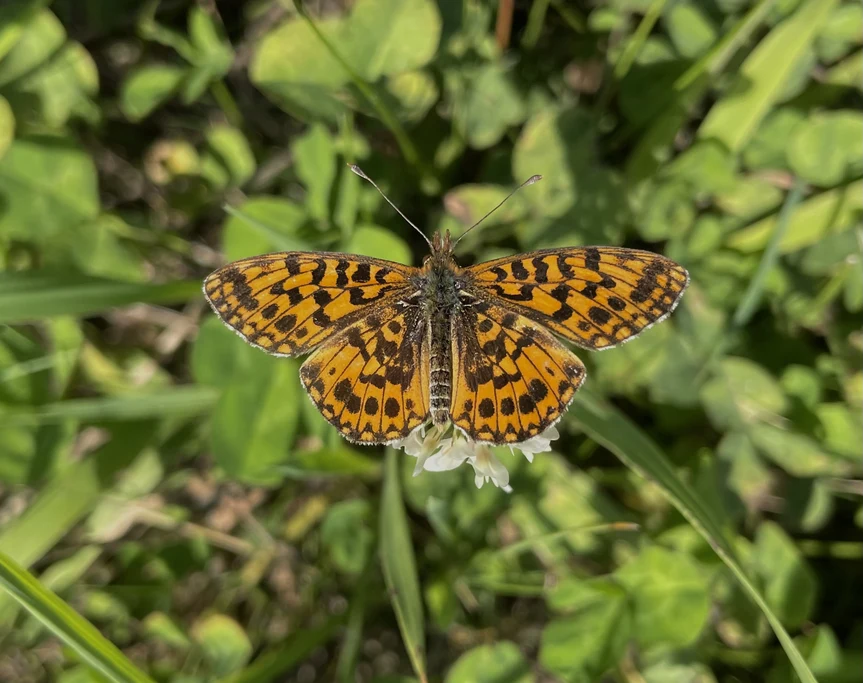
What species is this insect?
Boloria dia
